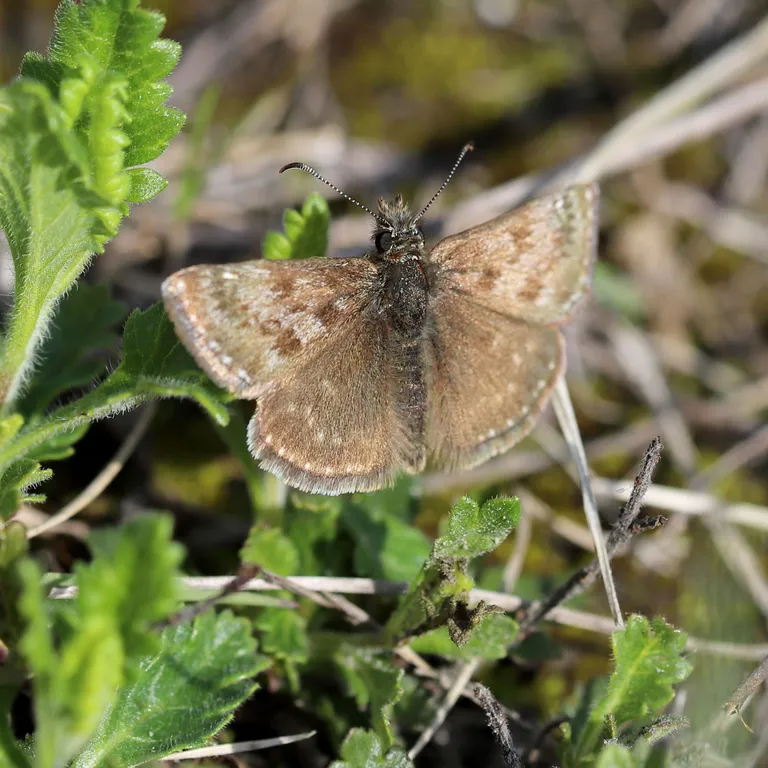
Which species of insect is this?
Erynnis tages
